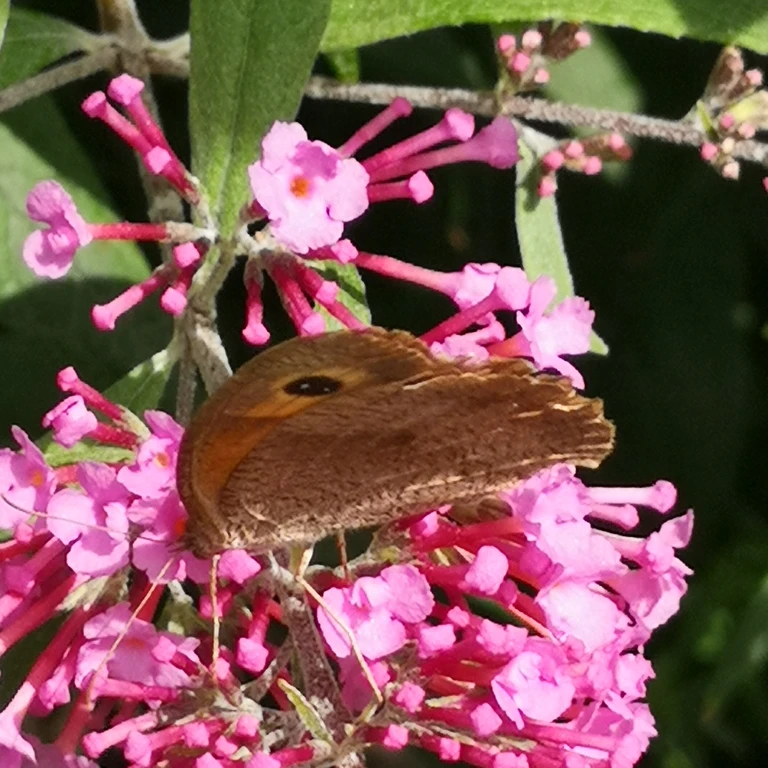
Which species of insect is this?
Maniola jurtina
